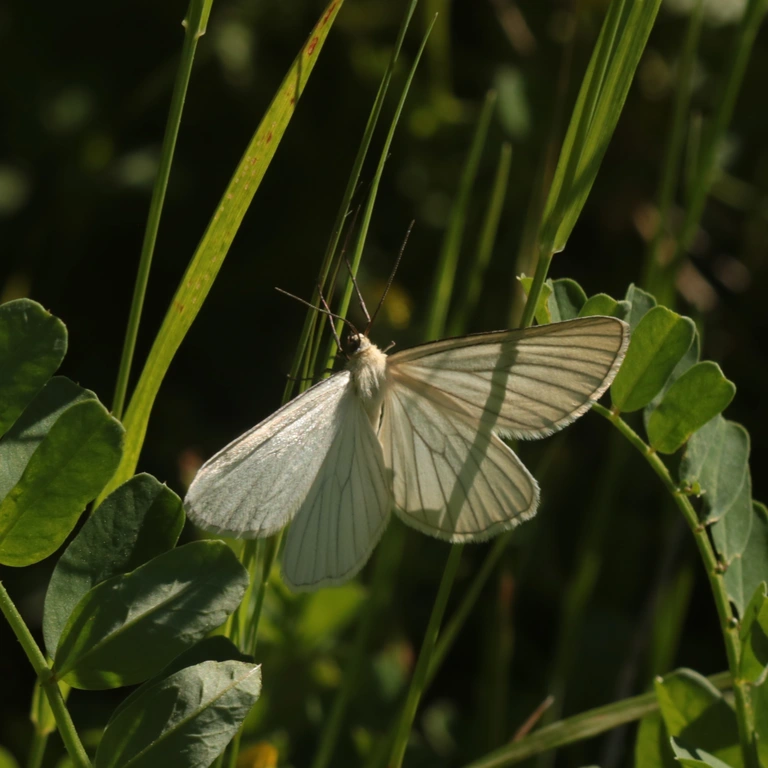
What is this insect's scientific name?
Siona lineata
